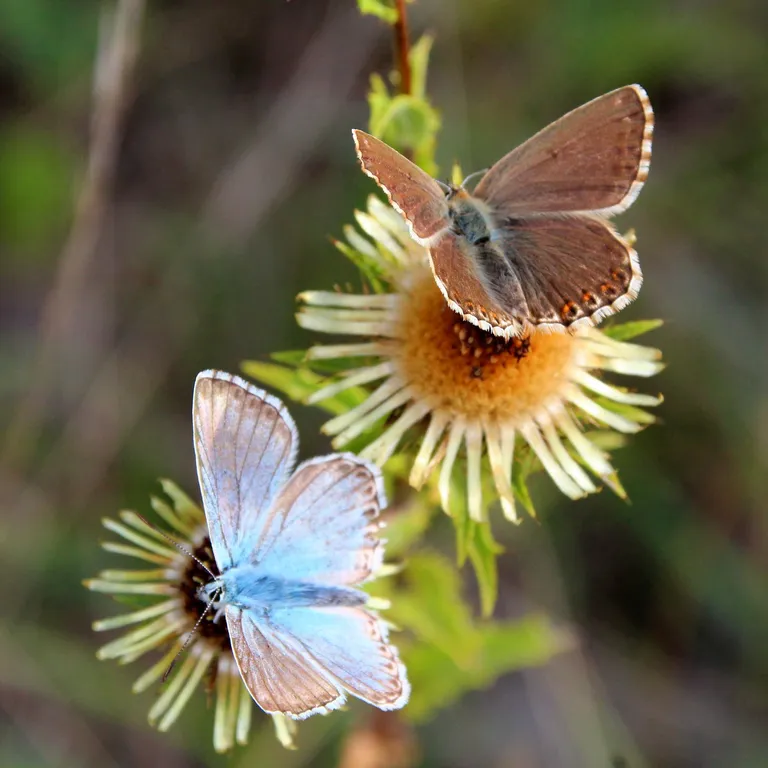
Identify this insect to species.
Lysandra coridon
